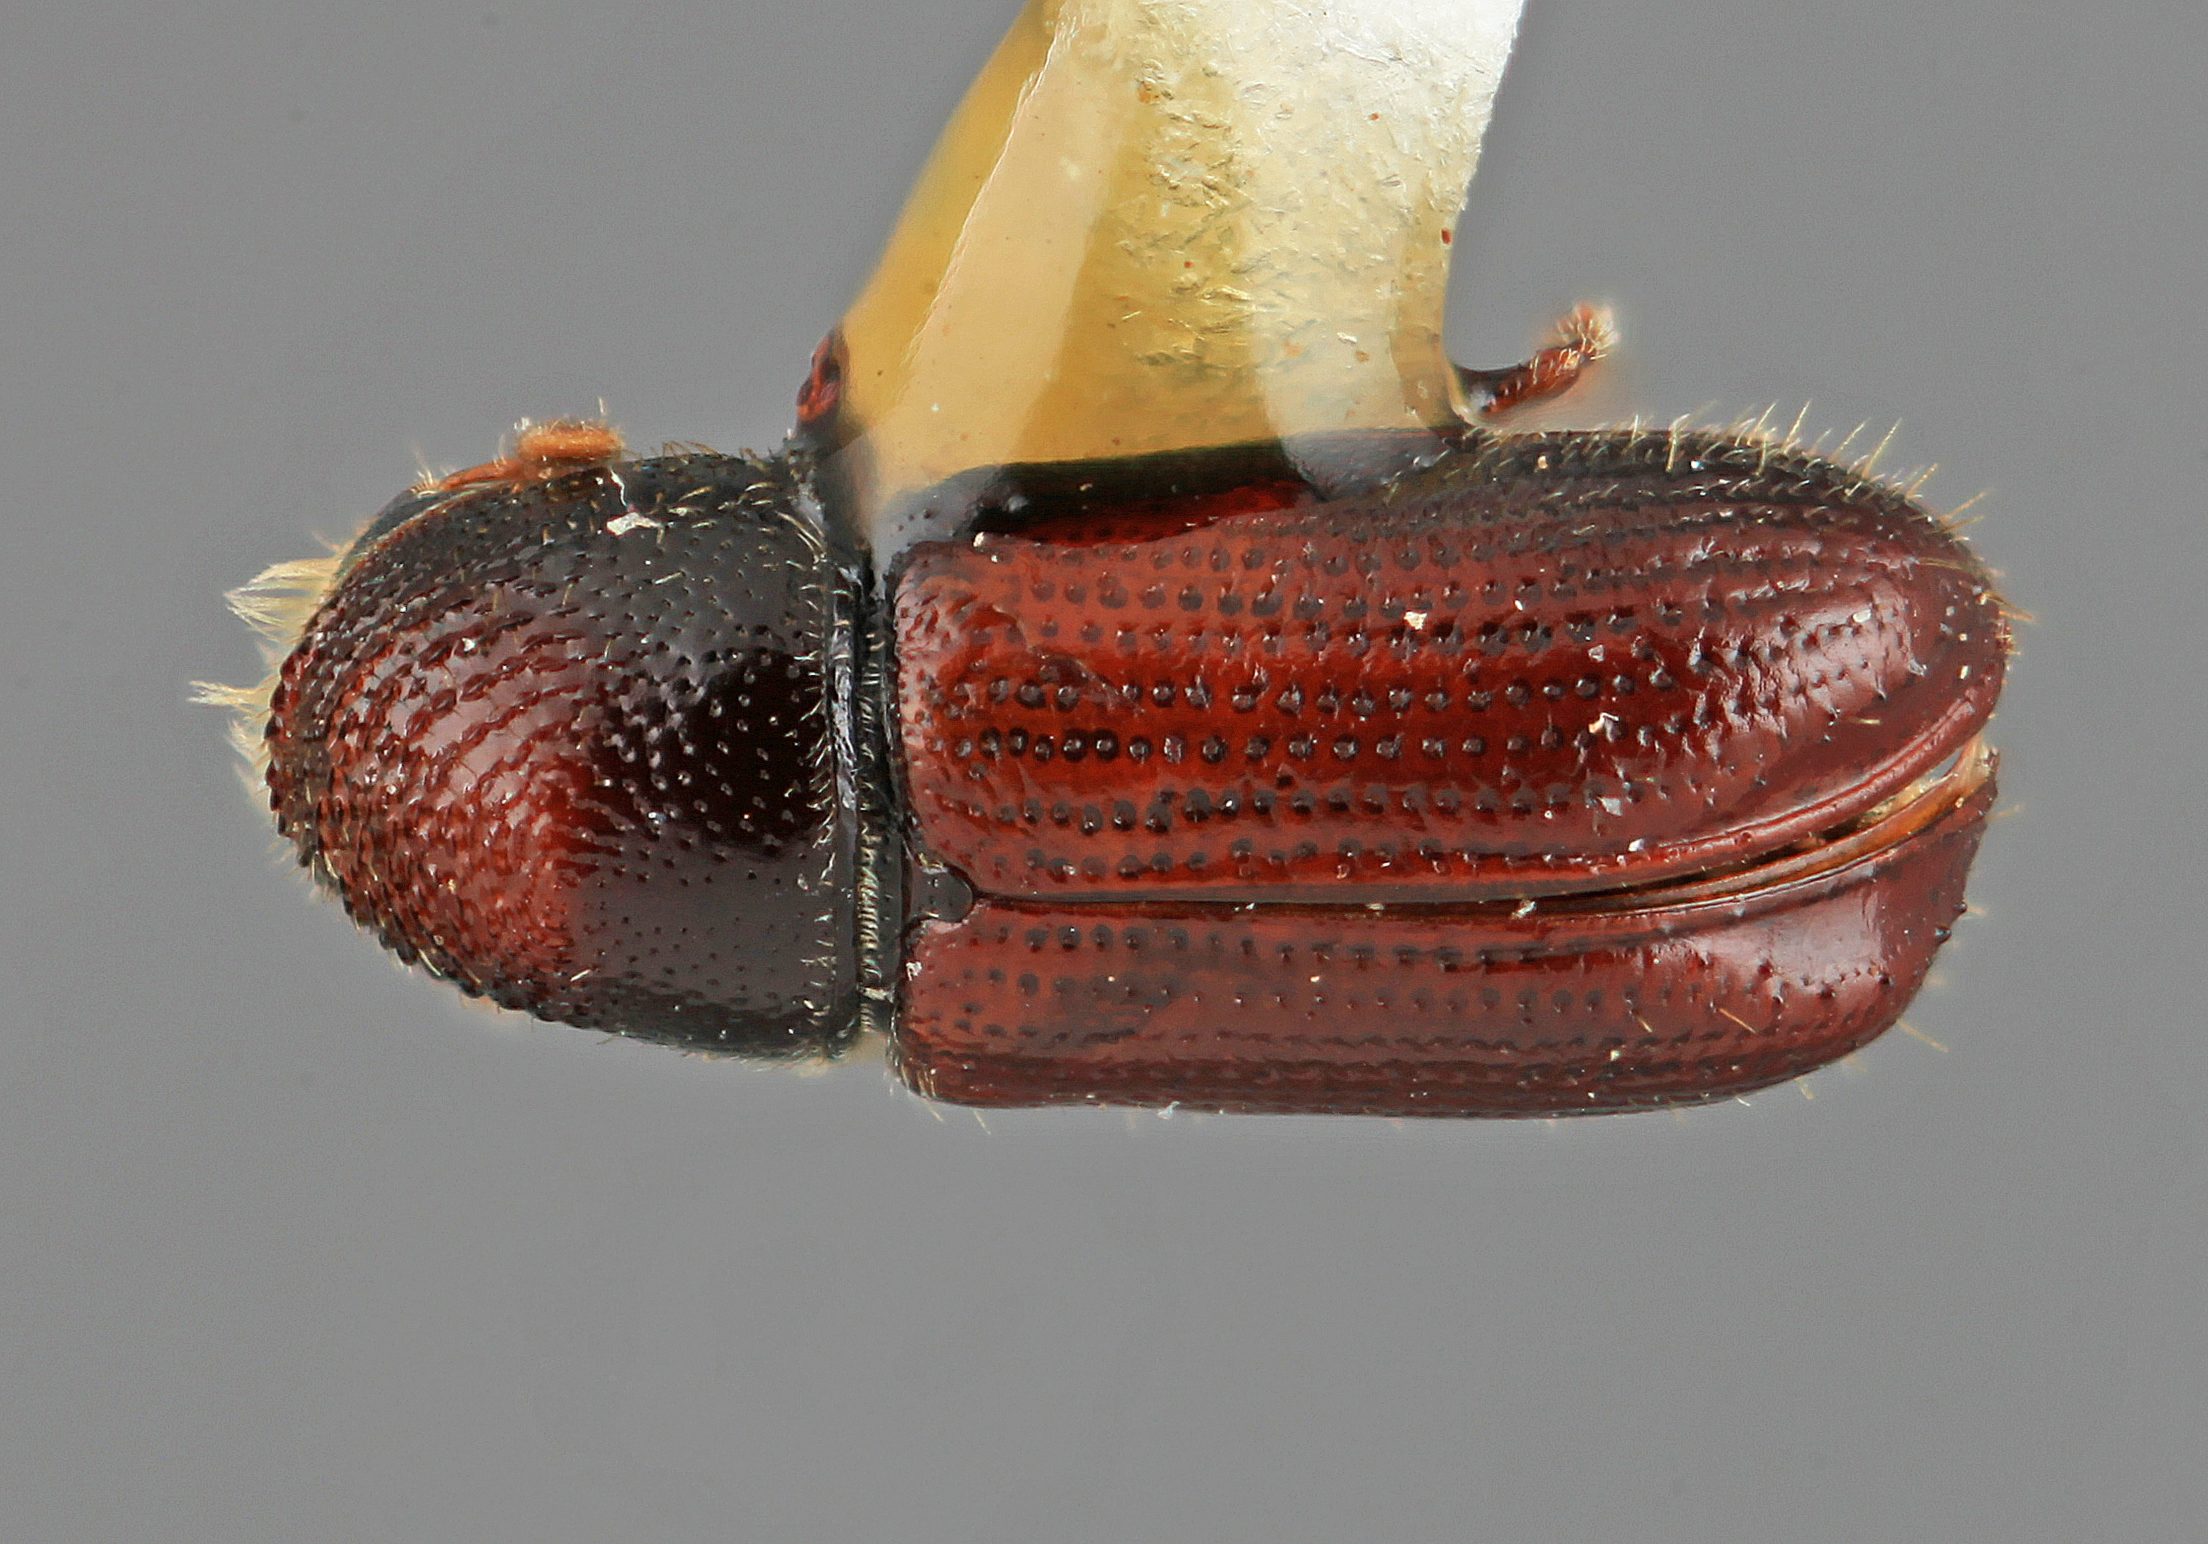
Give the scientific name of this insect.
Pityophthorus abiegnus
